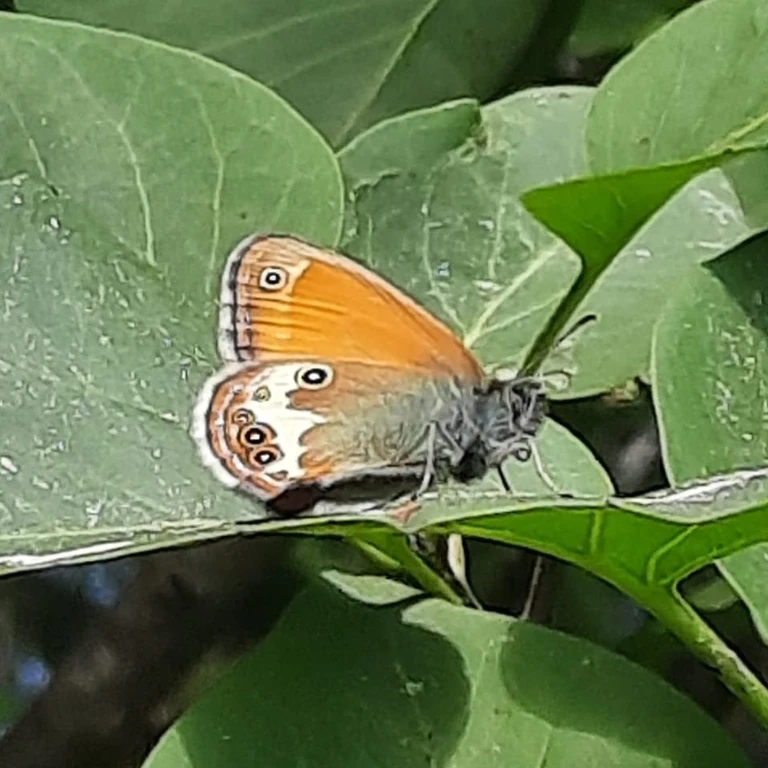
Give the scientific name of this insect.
Coenonympha arcania
